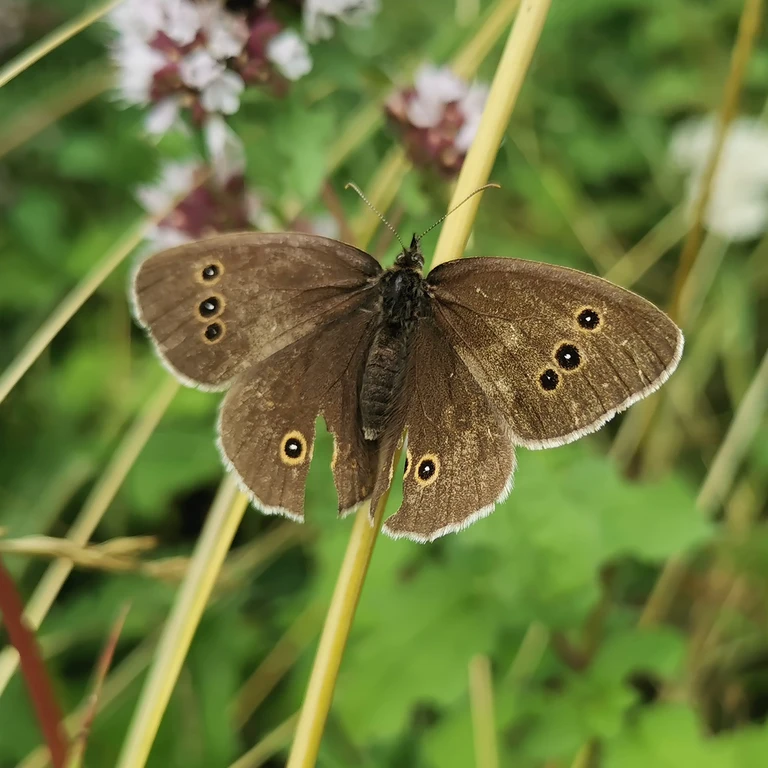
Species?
Aphantopus hyperantus
